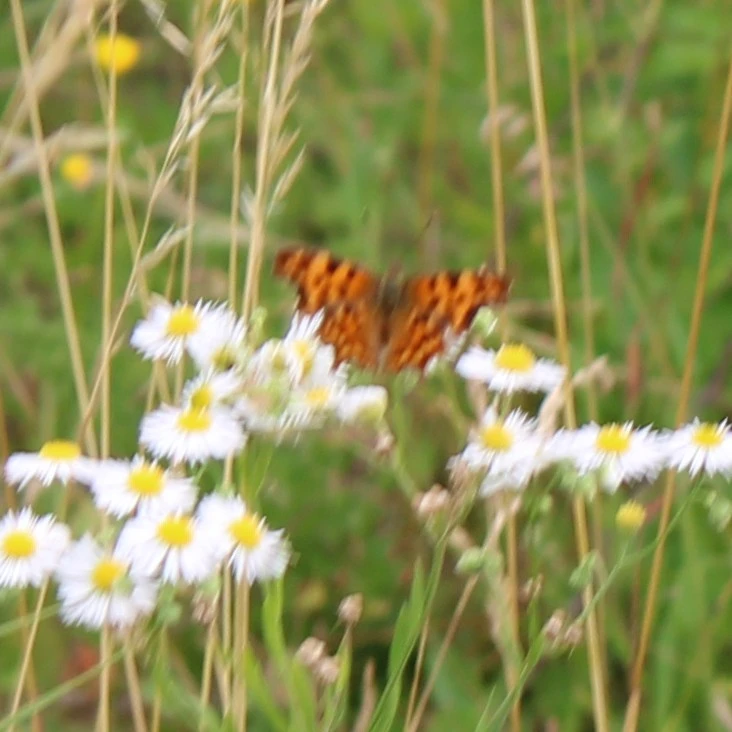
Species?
Polygonia c-album
